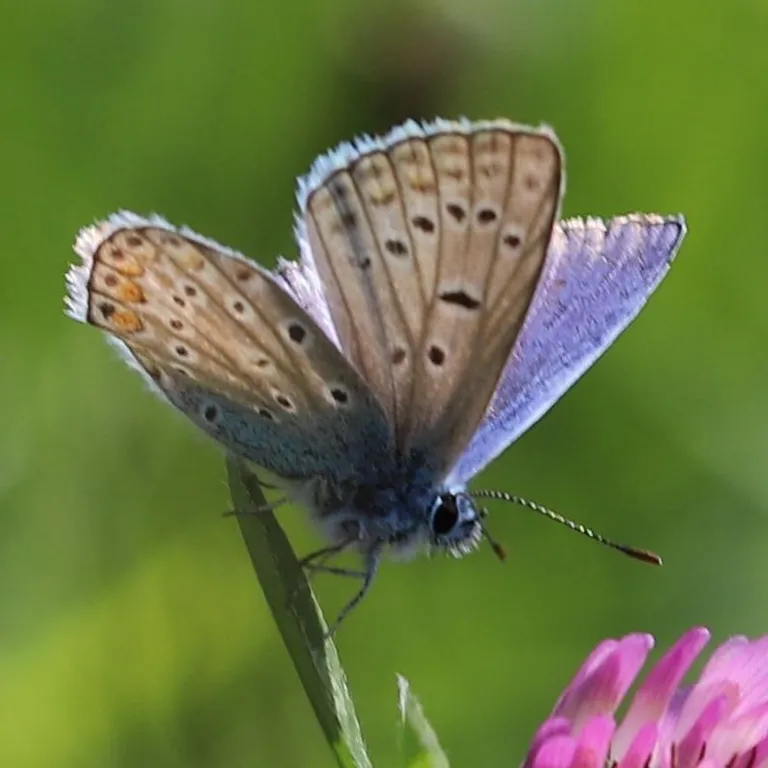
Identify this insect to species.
Polyommatus icarus
